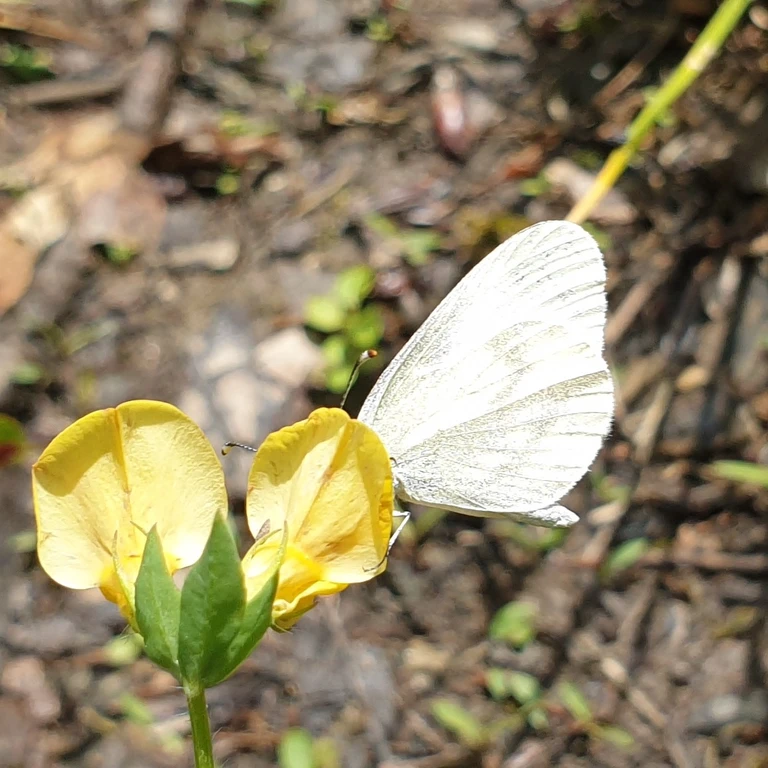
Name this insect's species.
Leptidea sinapis/juvernica
